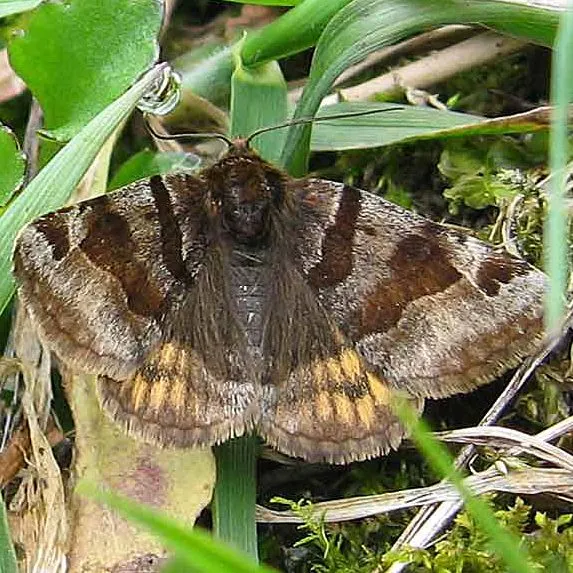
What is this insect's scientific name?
Euclidia glyphica
